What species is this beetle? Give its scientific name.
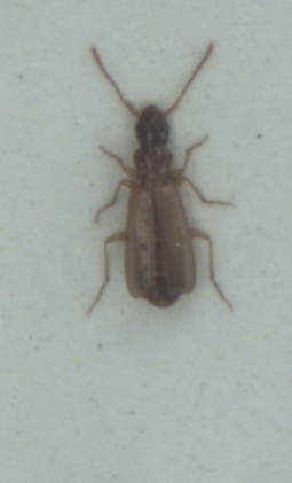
Paradromius linearis
